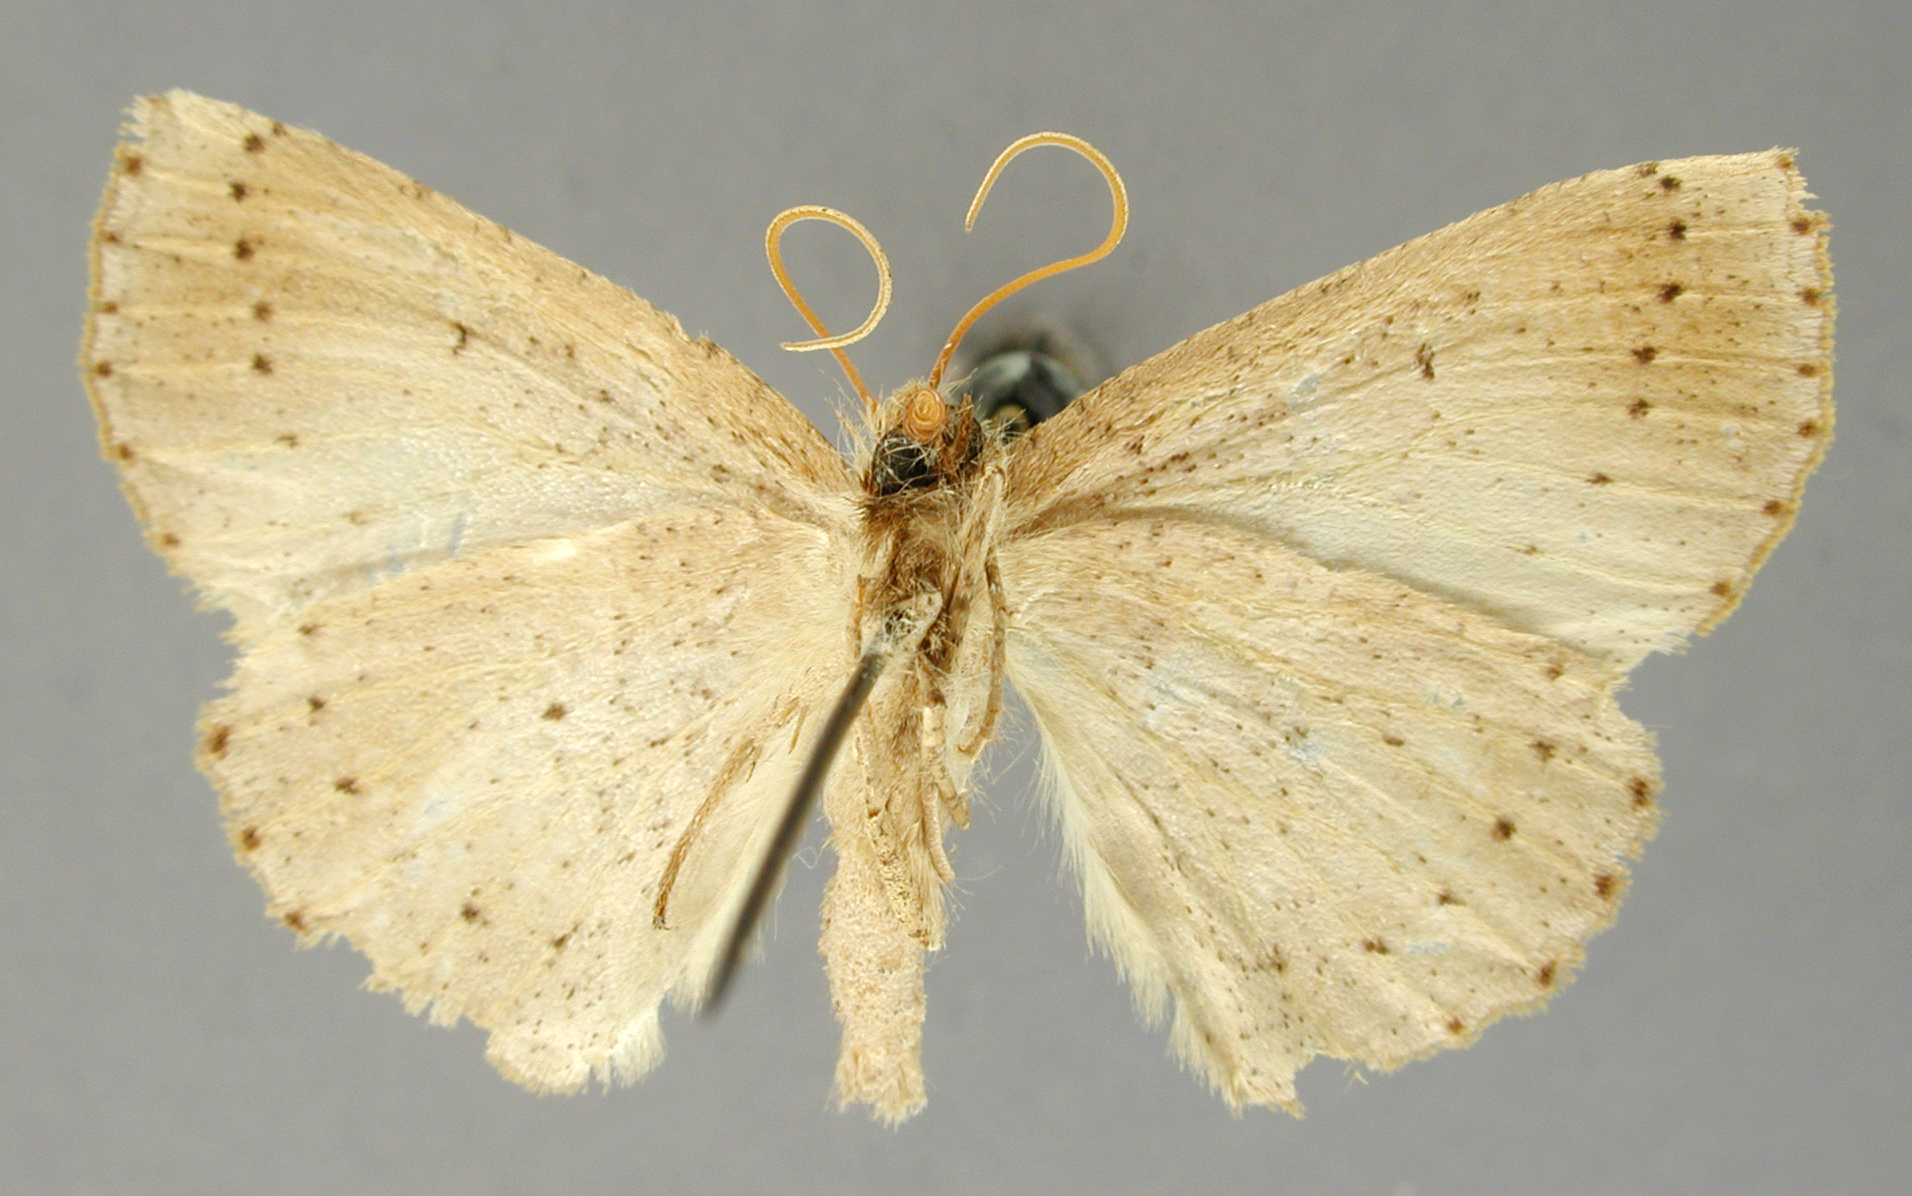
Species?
Certima inumbrata
